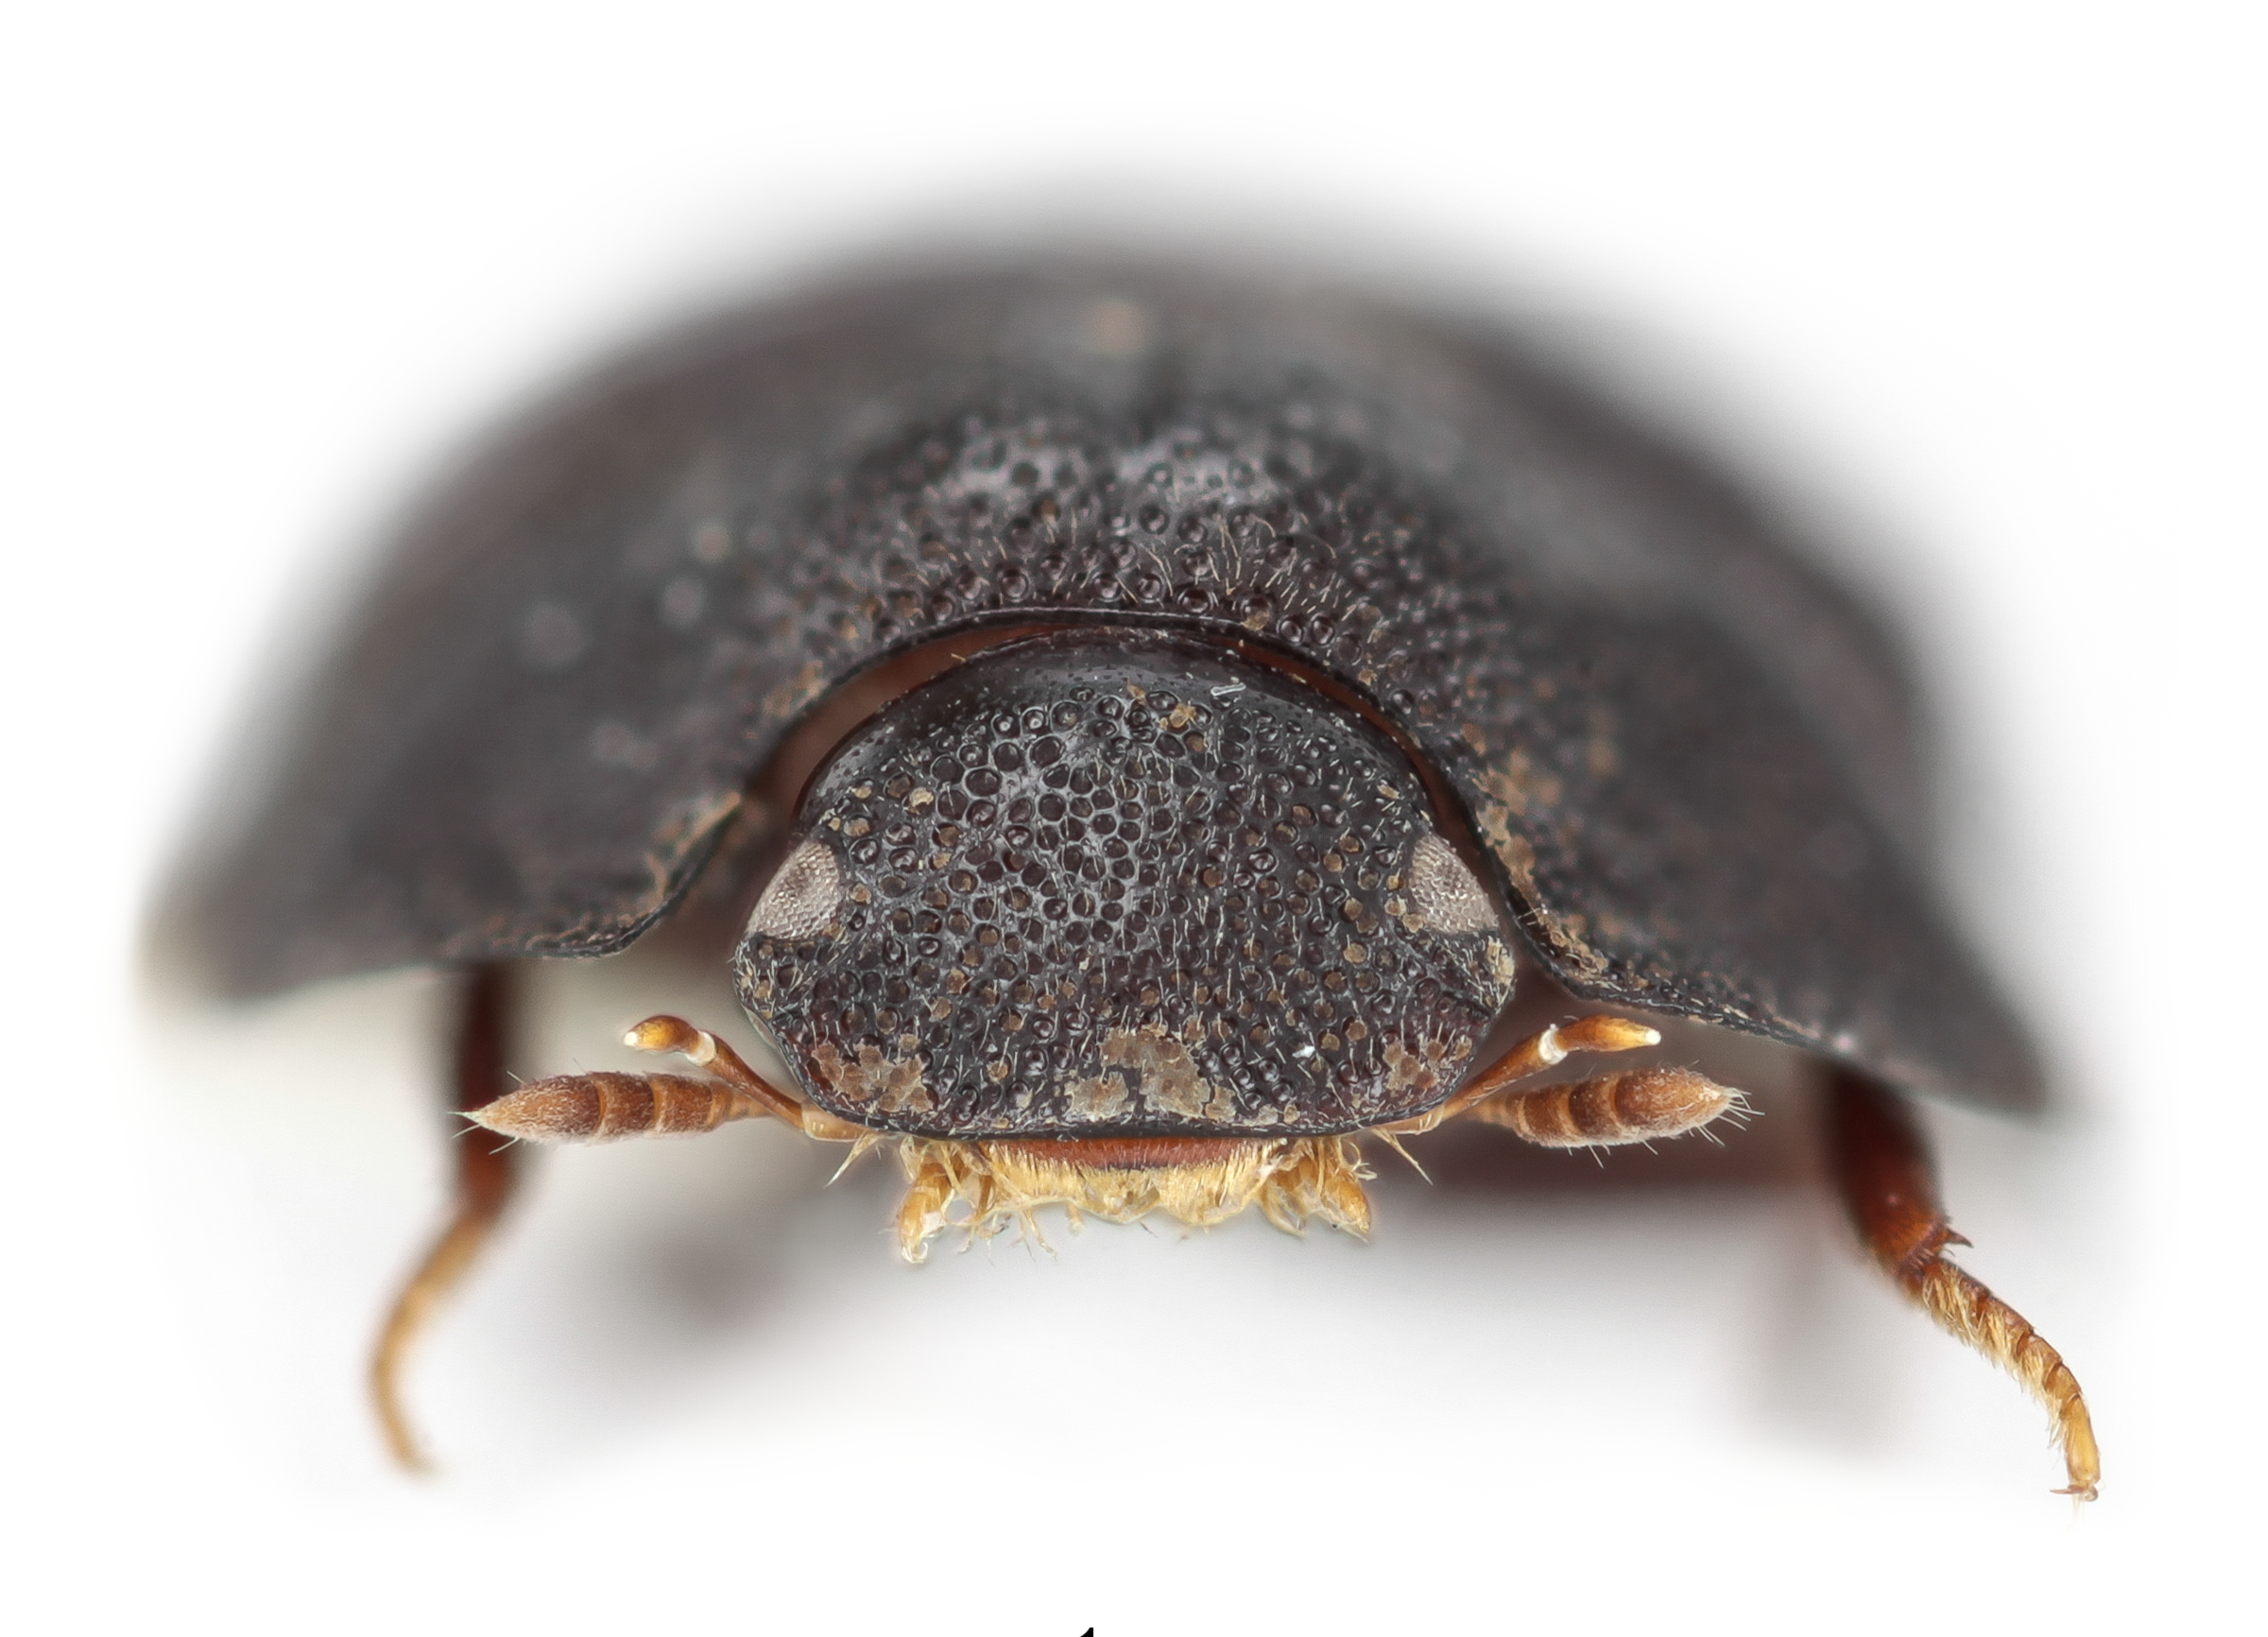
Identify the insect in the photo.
Kruia chrysopelma
